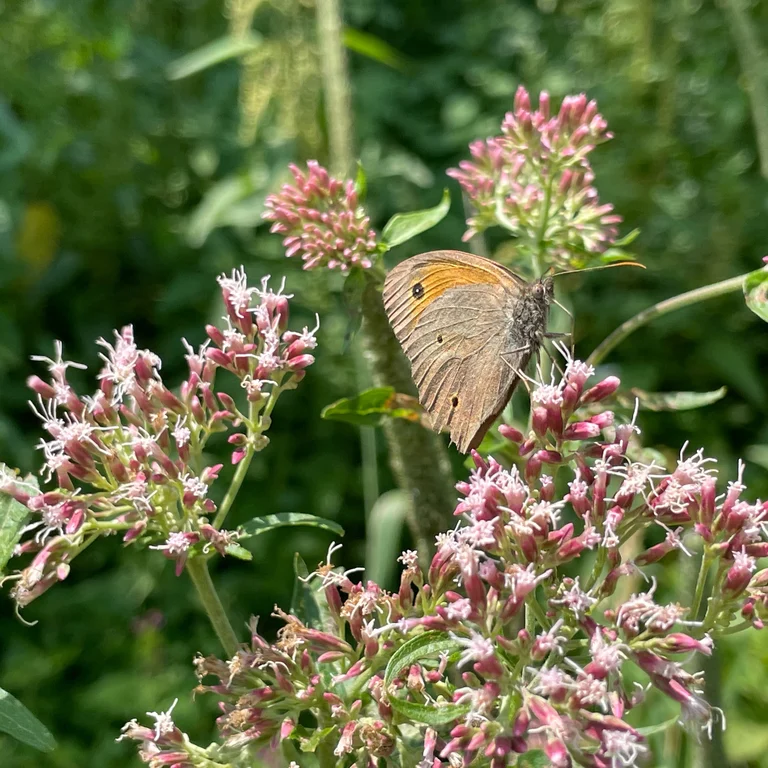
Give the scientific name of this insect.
Maniola jurtina
